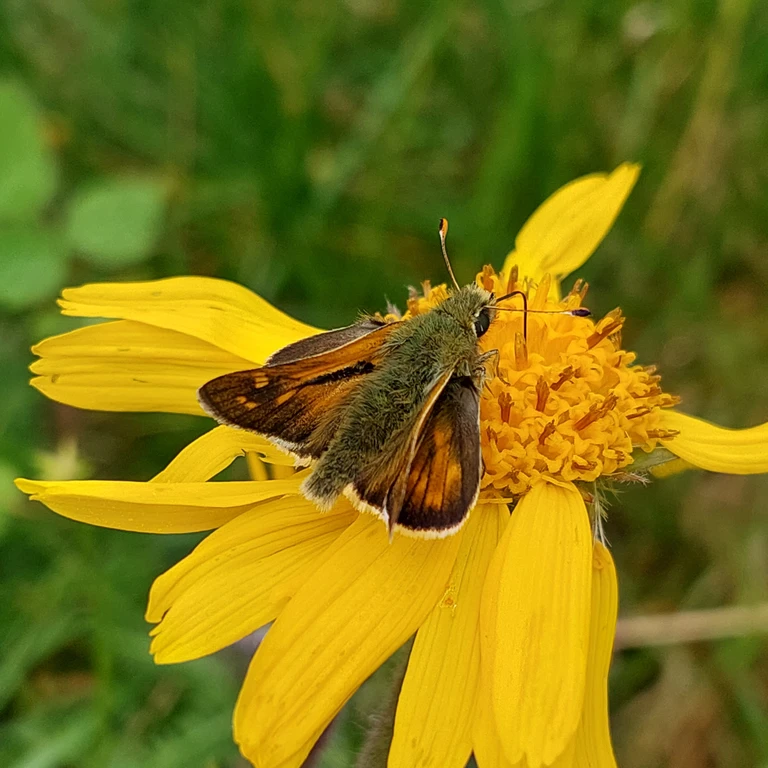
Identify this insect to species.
Ochlodes sylvanus (also Ochlodes venata)
